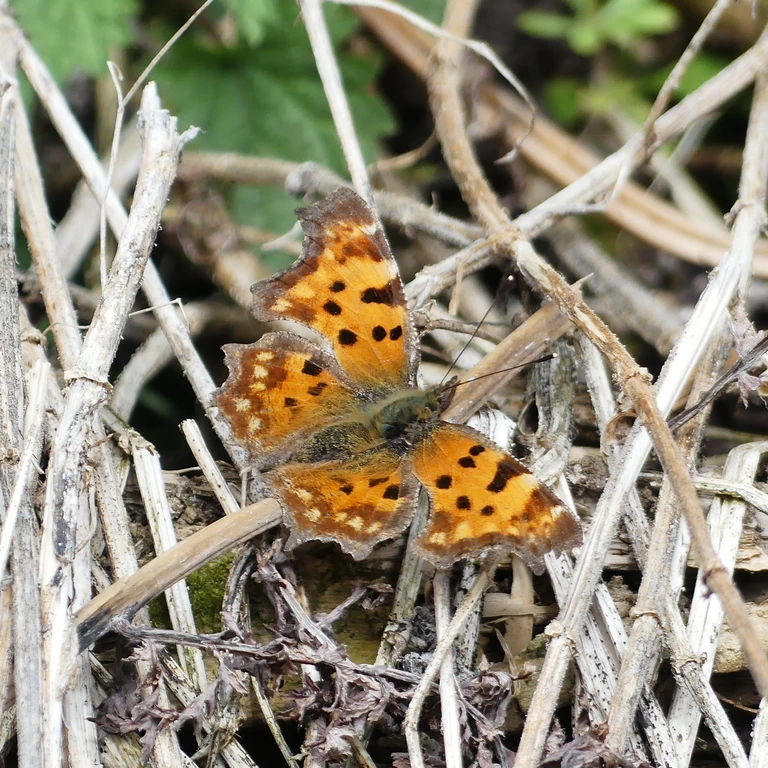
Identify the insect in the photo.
Polygonia c-album
